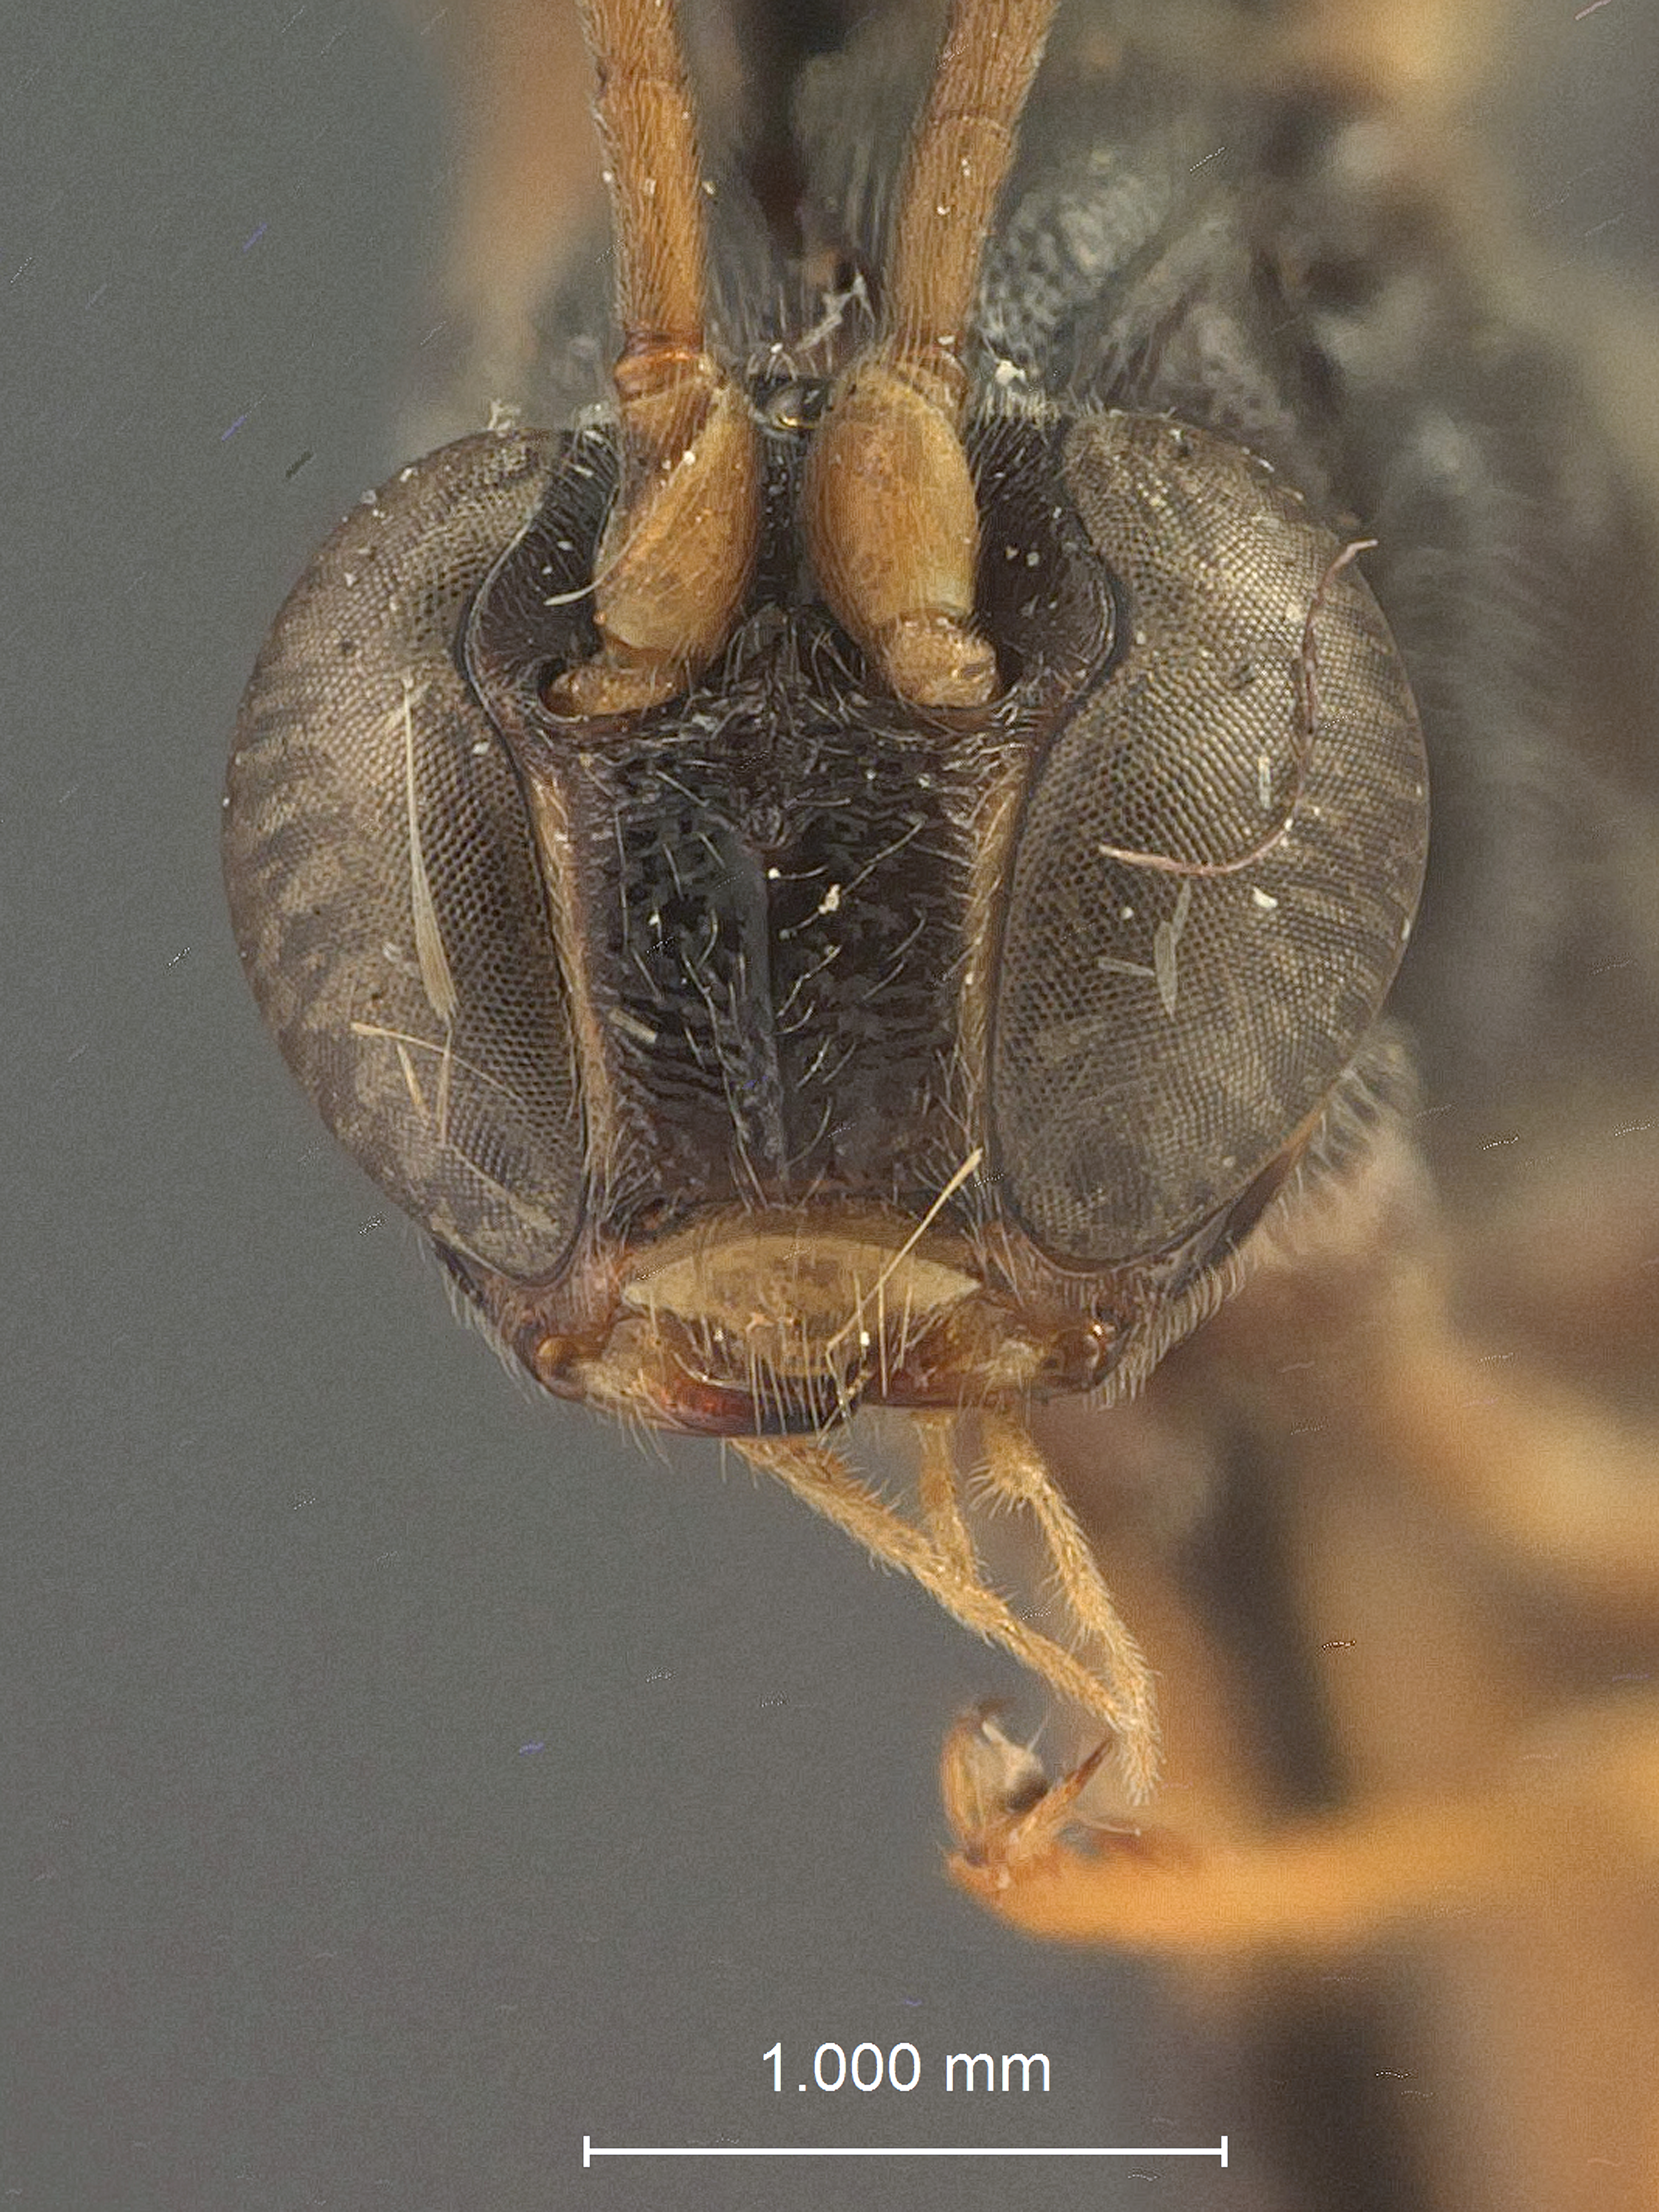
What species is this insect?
Labena nigra
